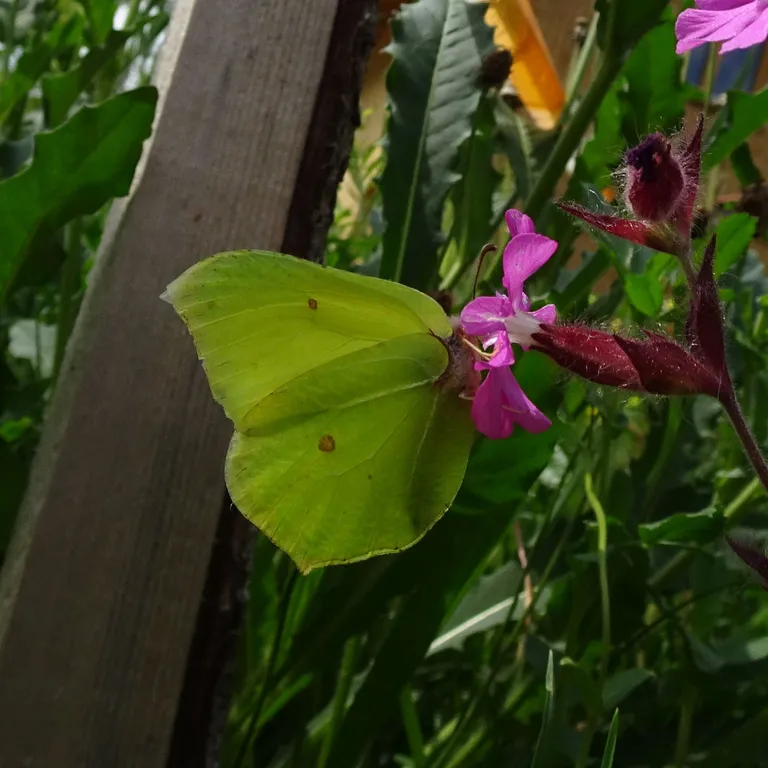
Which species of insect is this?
Gonepteryx rhamni
